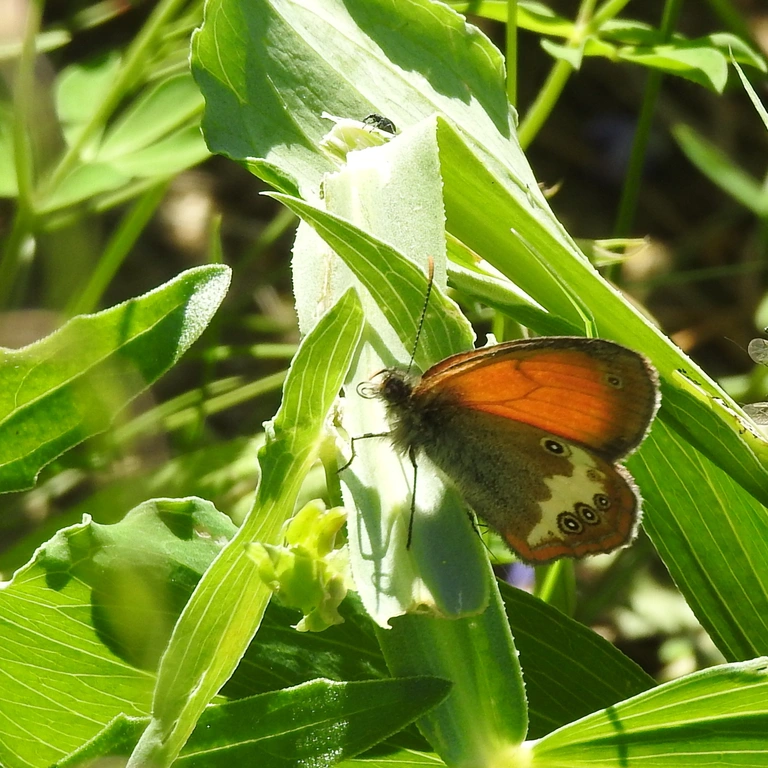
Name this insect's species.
Coenonympha arcania
